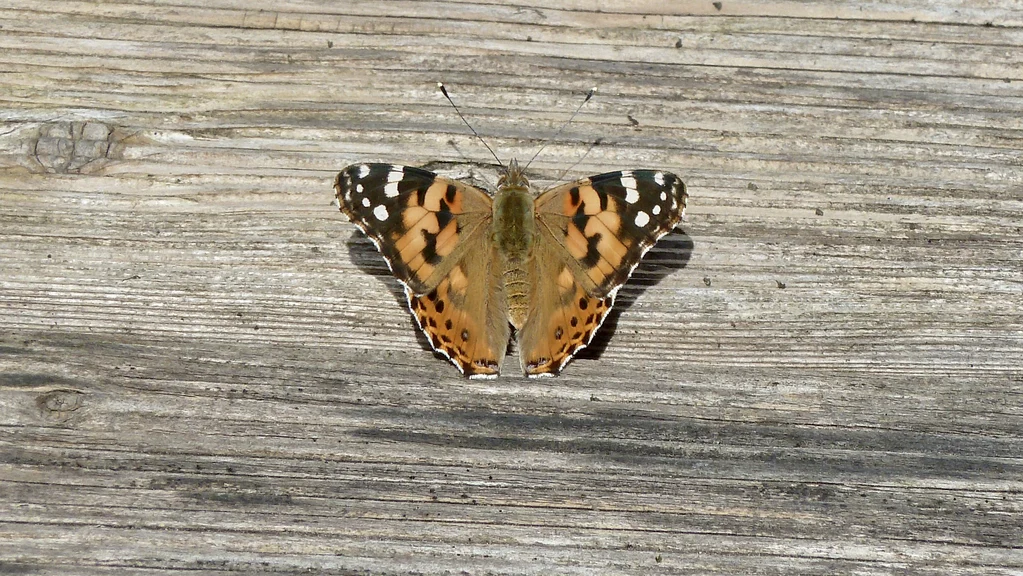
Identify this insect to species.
Vanessa cardui
